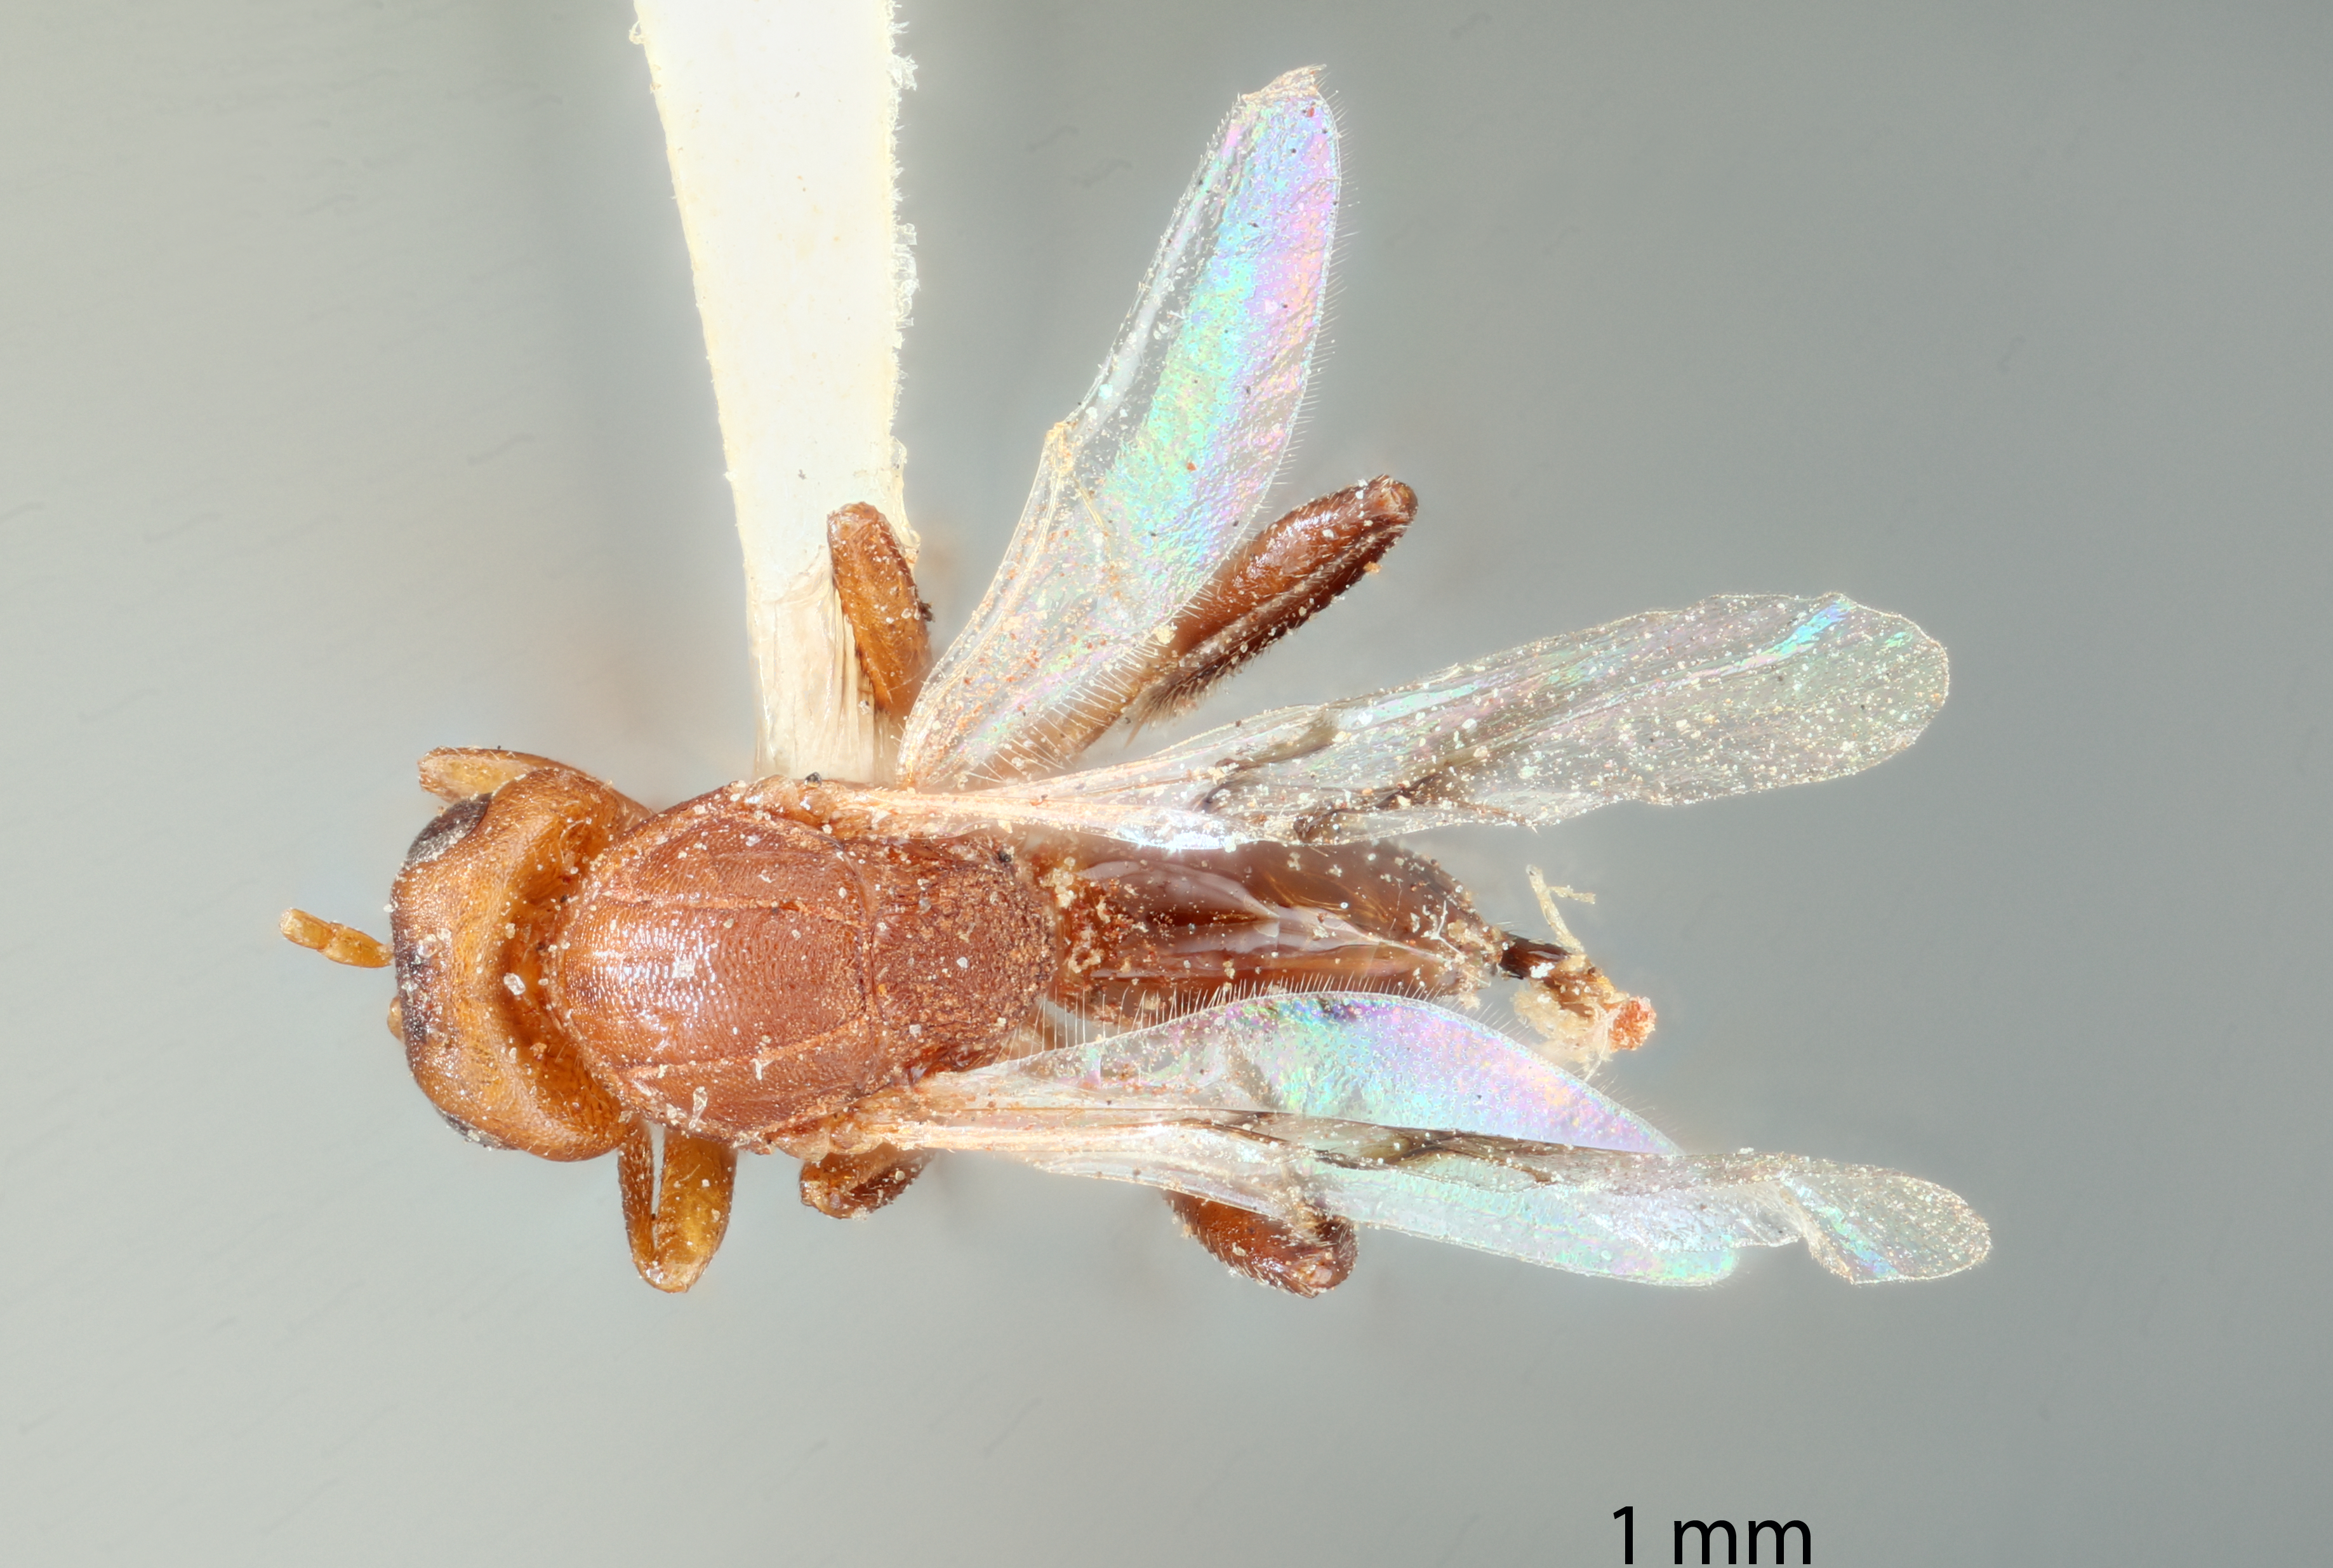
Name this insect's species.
Compsodryoxenus brunneus
